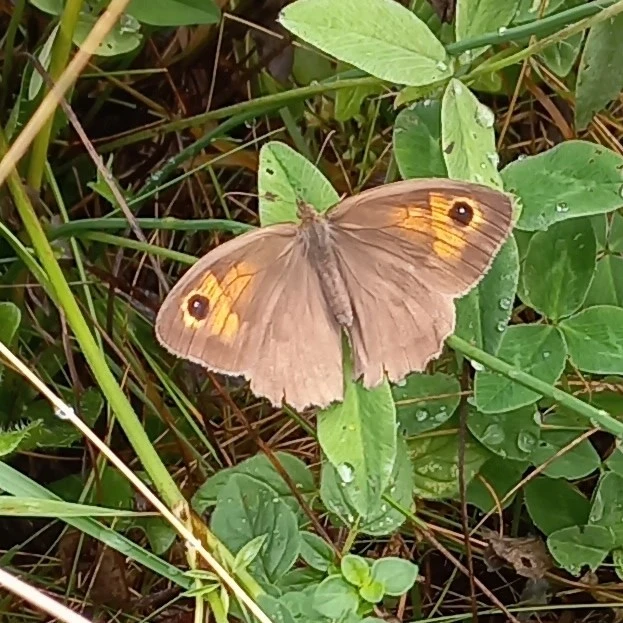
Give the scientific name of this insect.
Maniola jurtina
